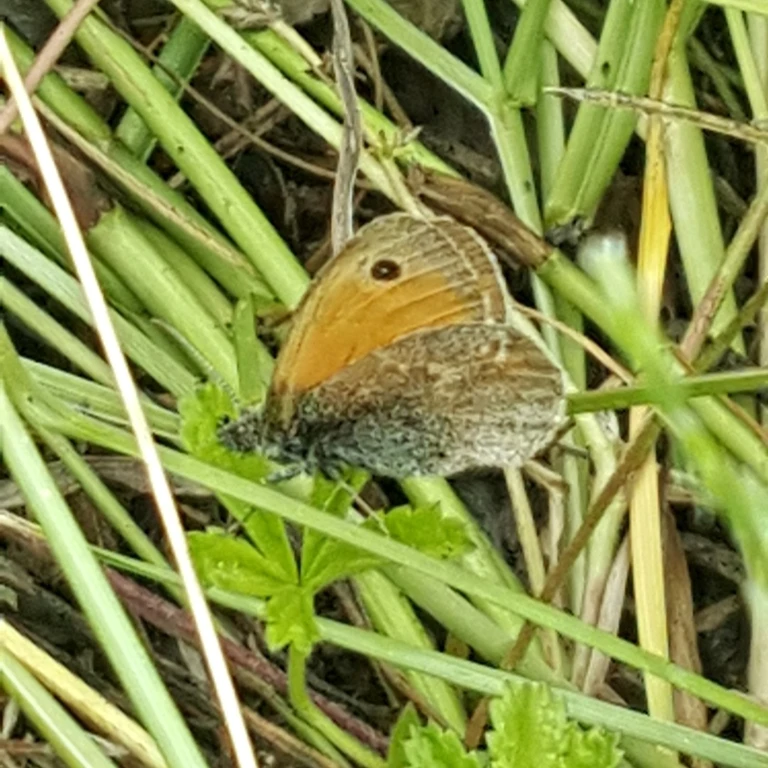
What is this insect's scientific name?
Coenonympha pamphilus
